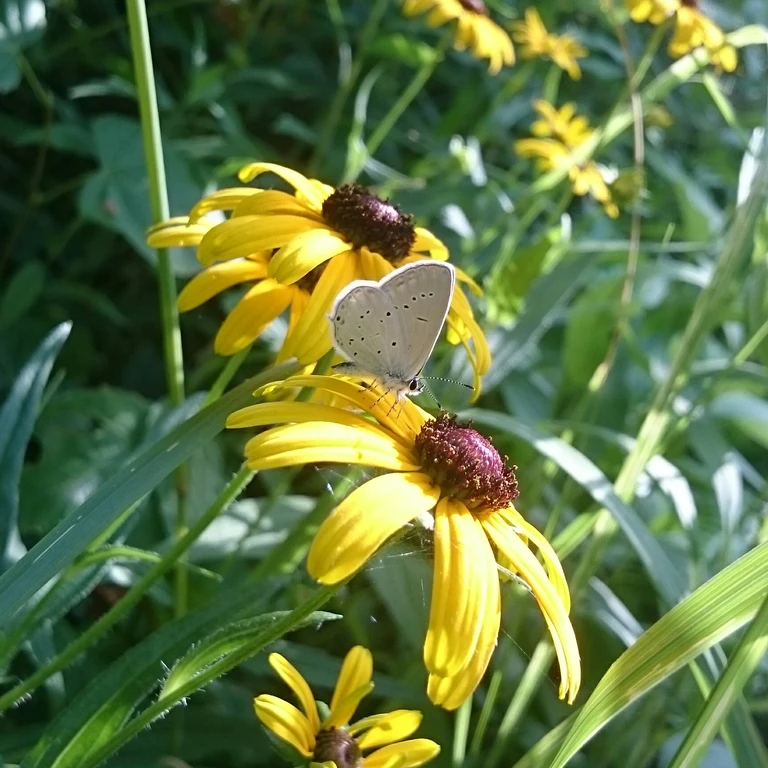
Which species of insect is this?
Cupido decolorata (also Elkalyce decolorata)
